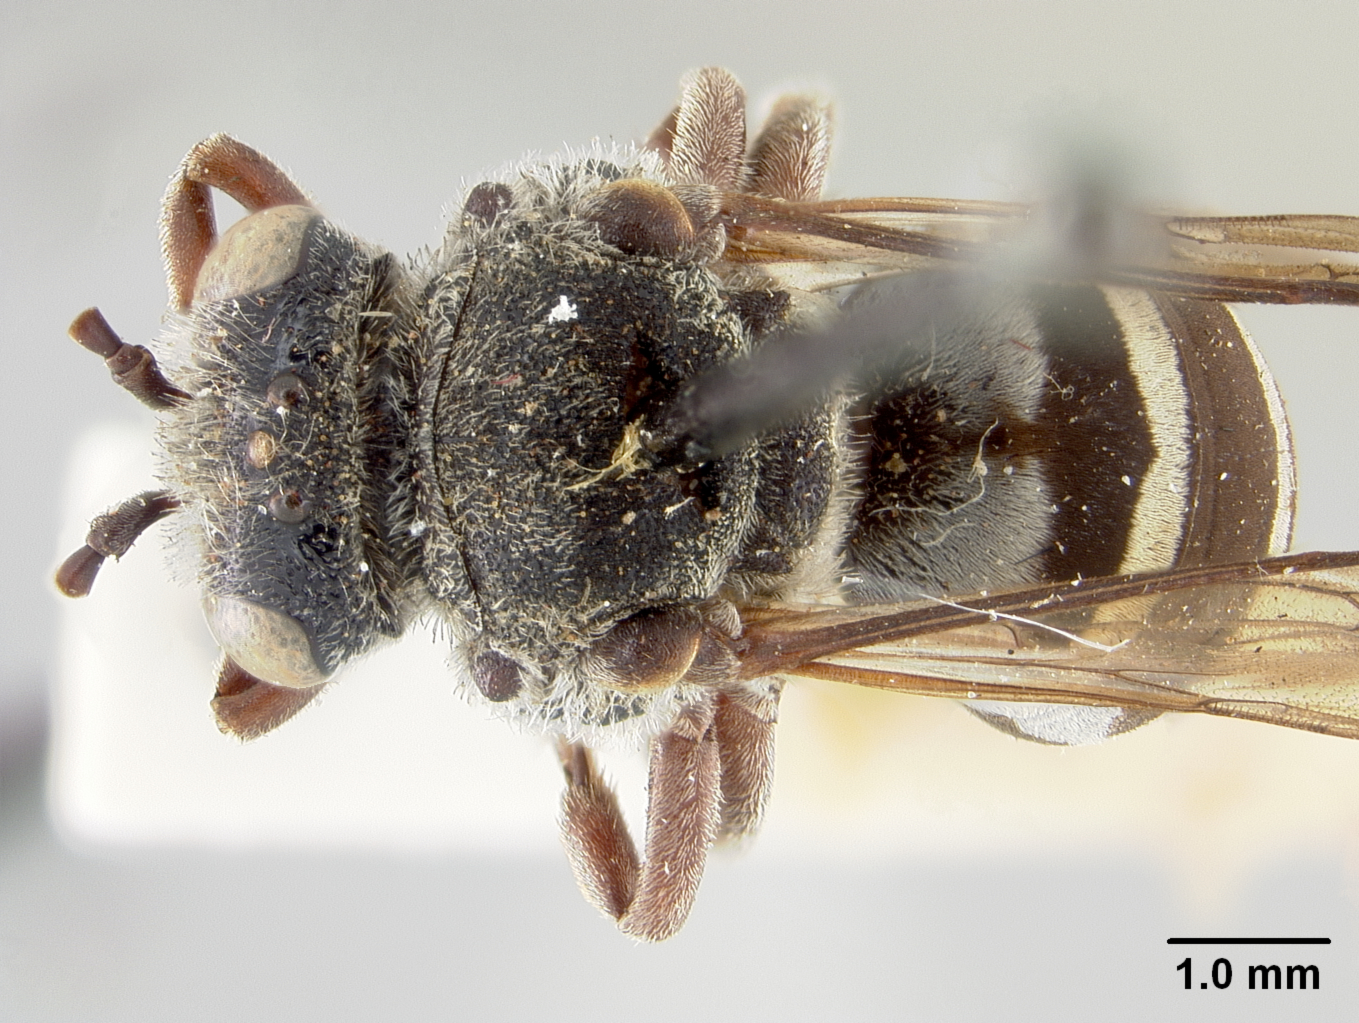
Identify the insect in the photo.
Triepeolus nigrihirtus
